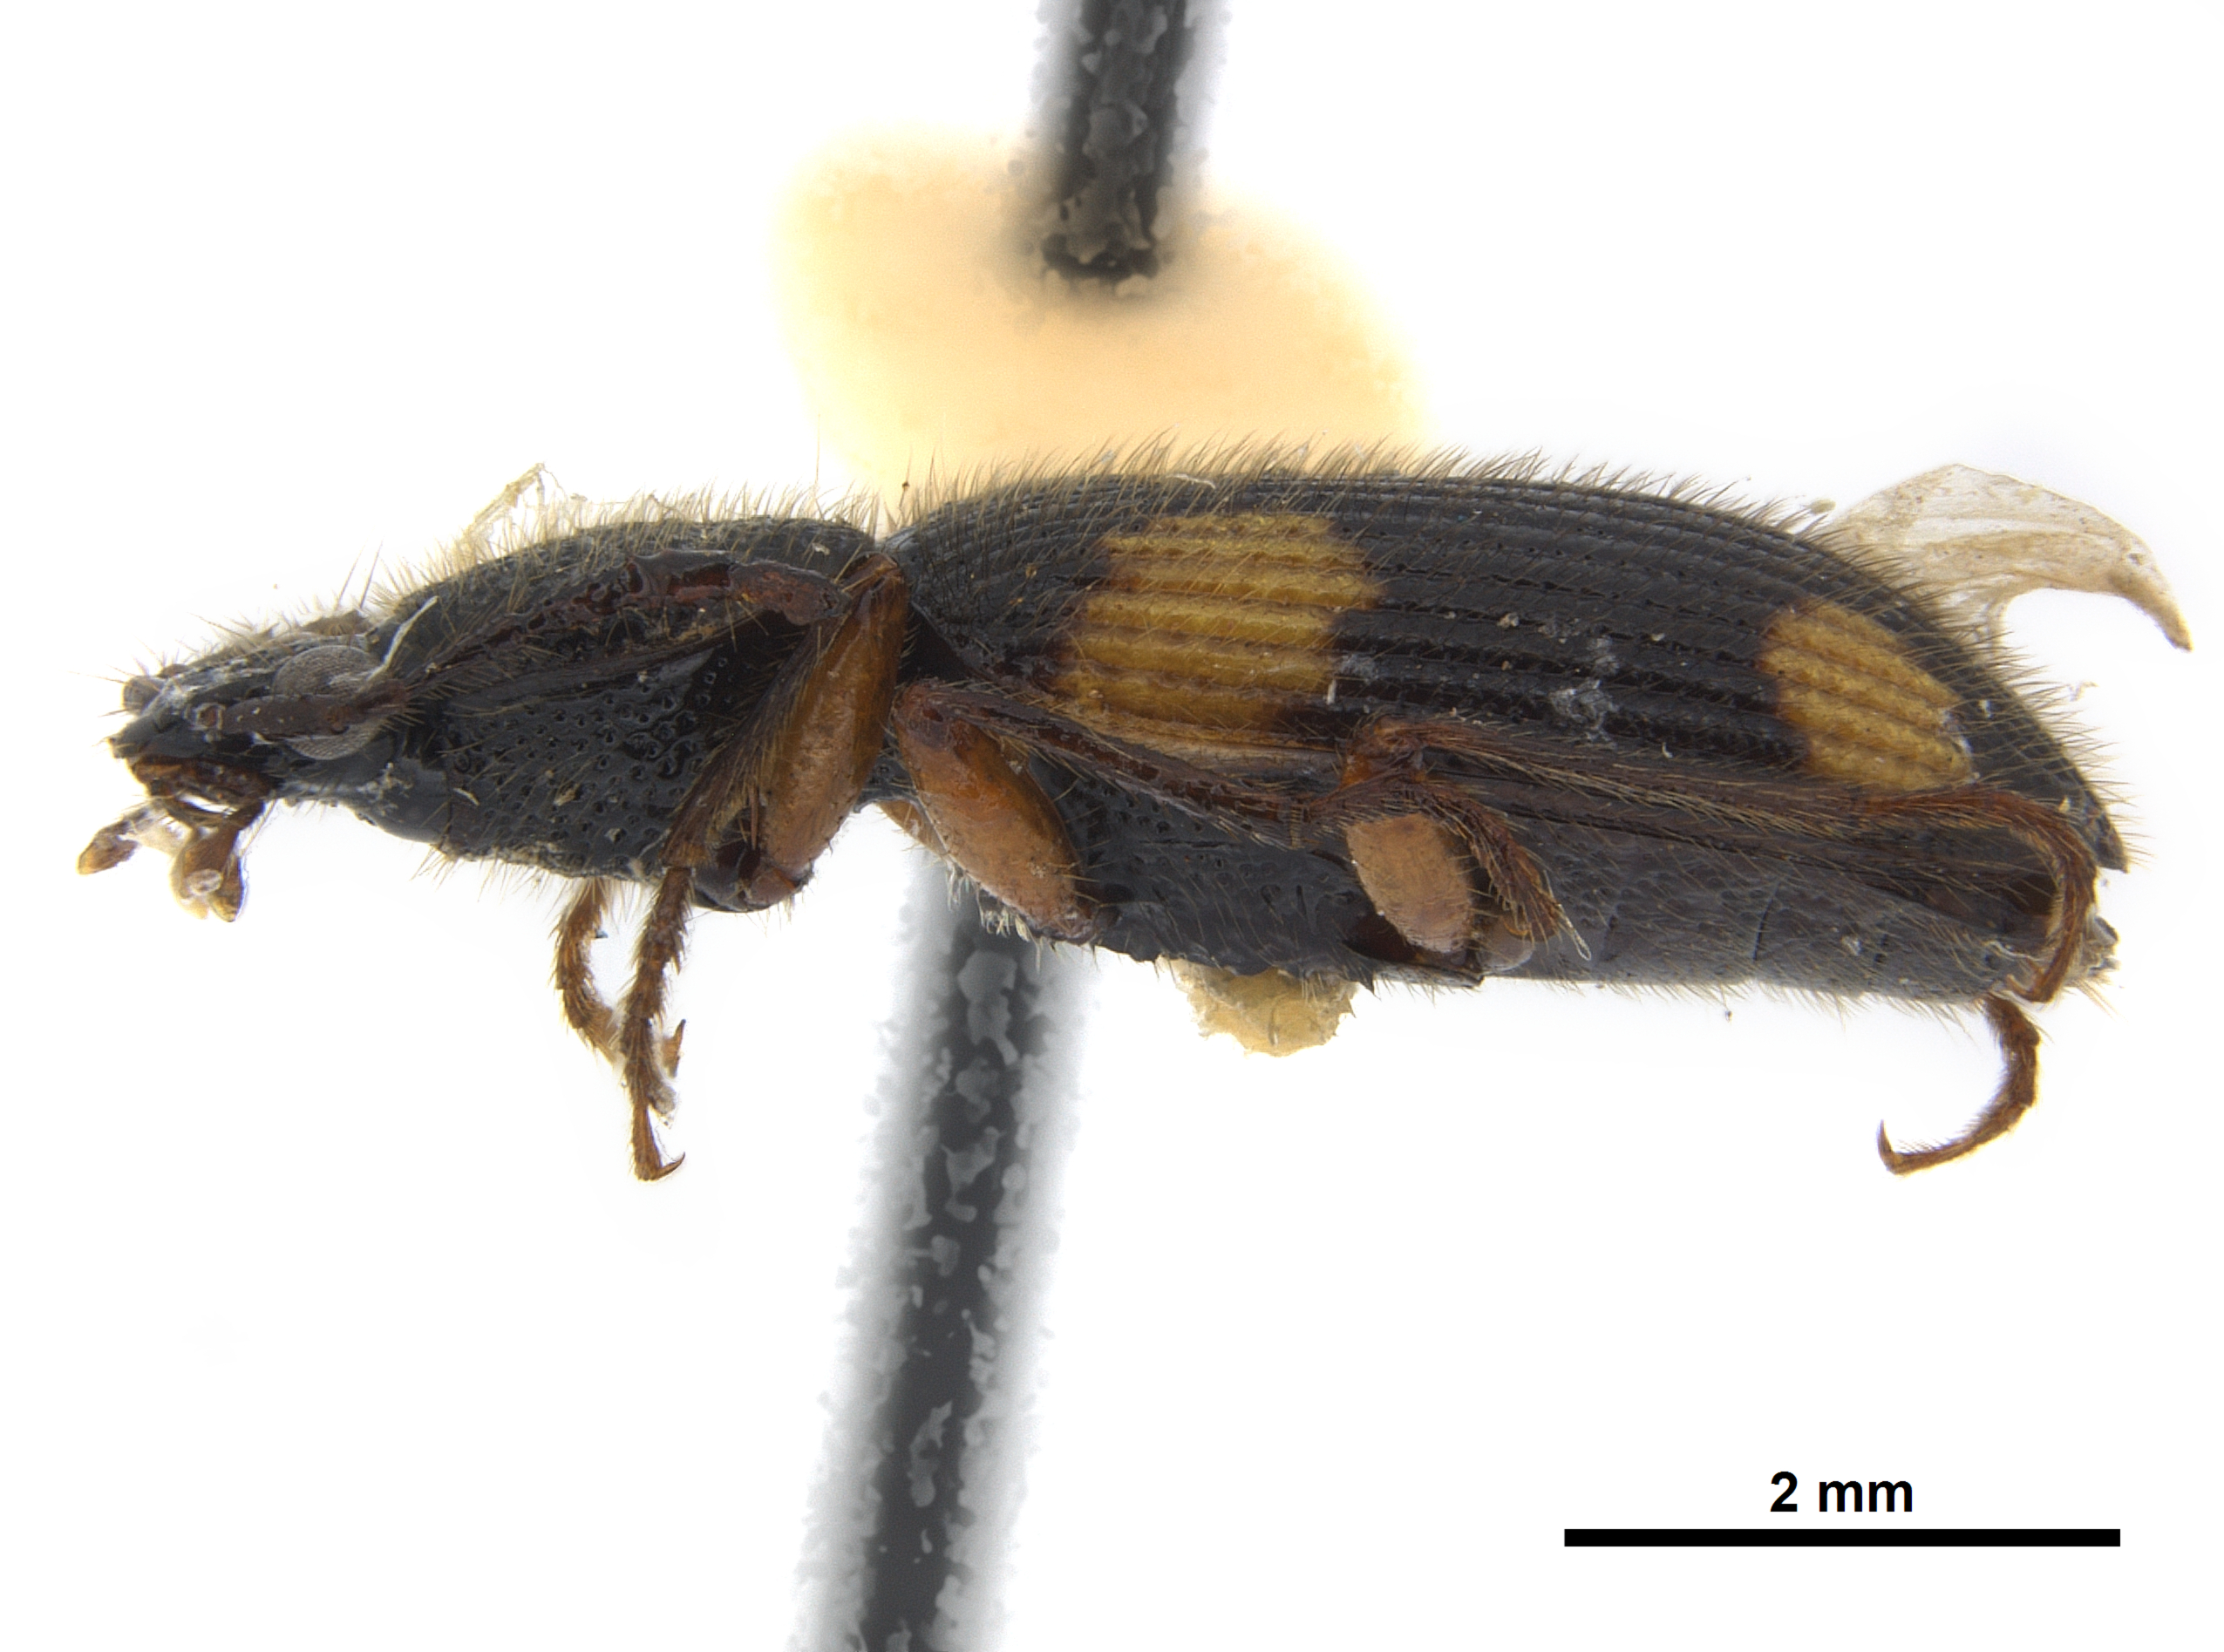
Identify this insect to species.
Dischissus notulatus
